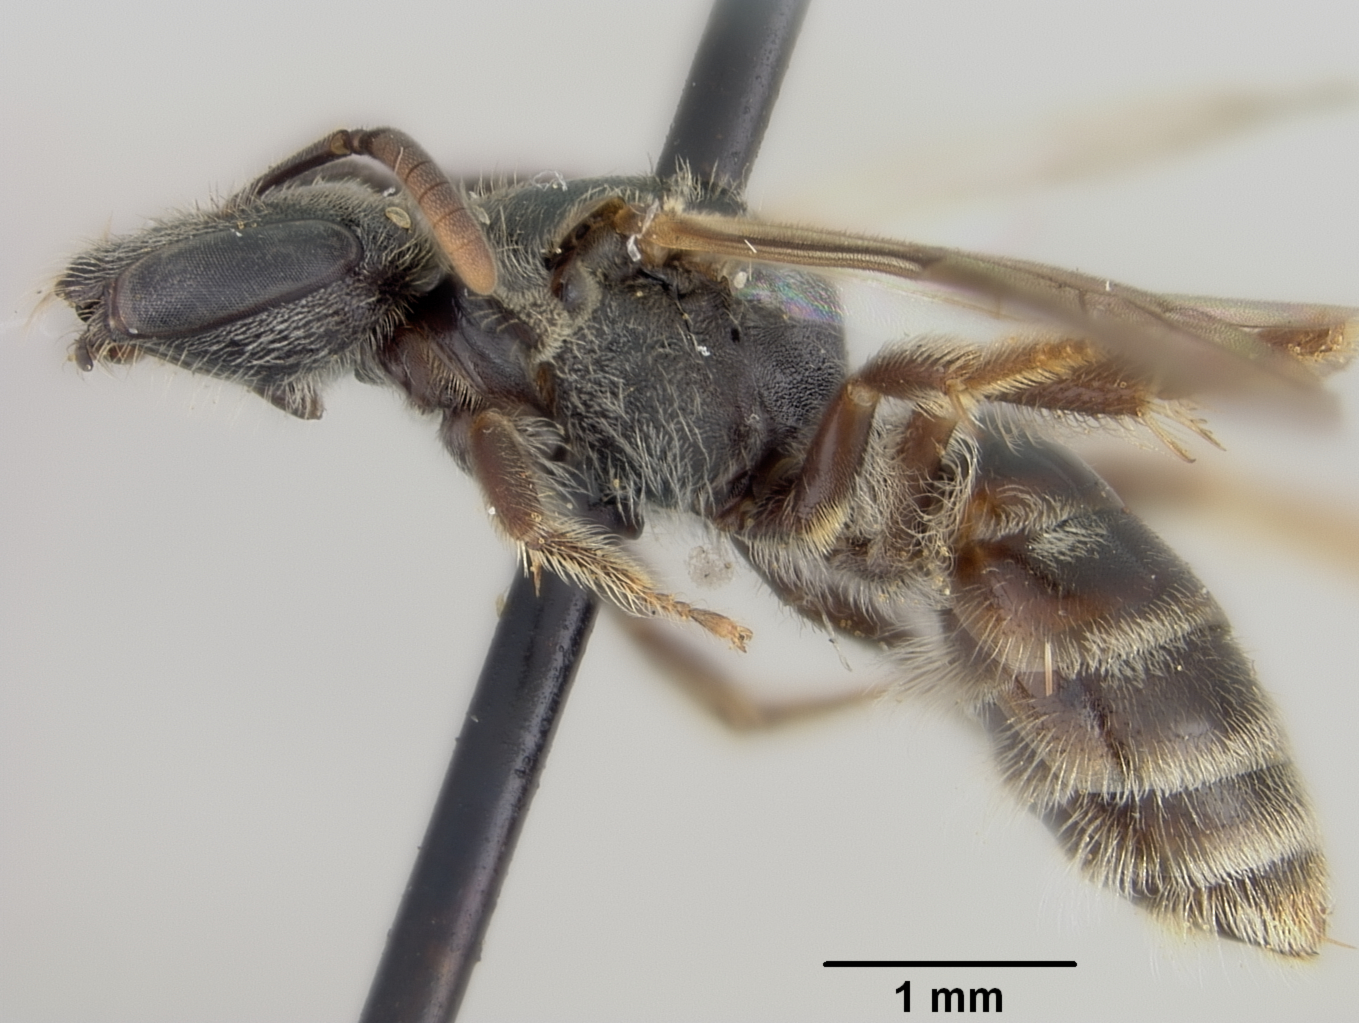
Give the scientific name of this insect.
Halictus perplexans
